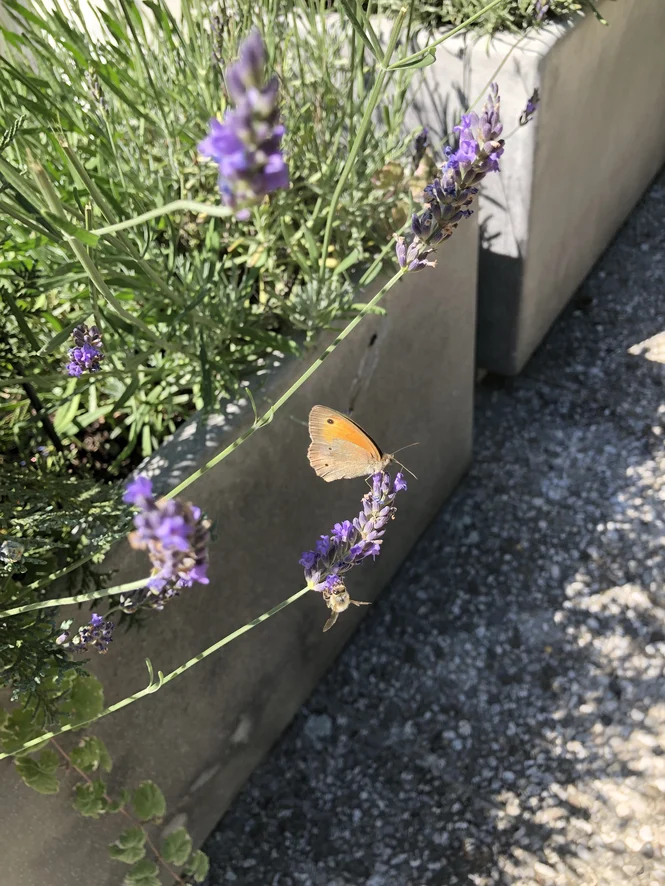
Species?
Maniola jurtina
